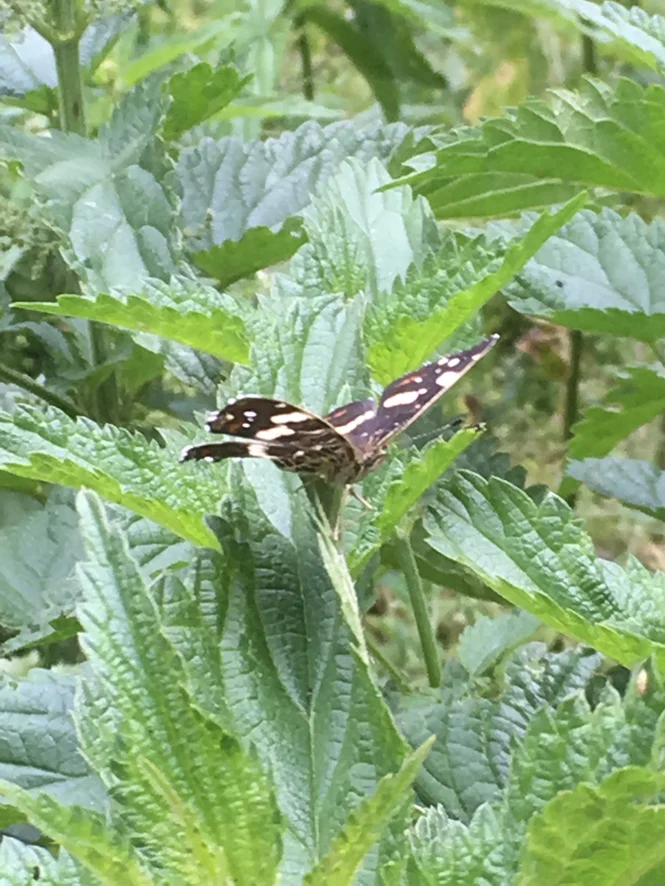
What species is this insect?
Araschnia levana
